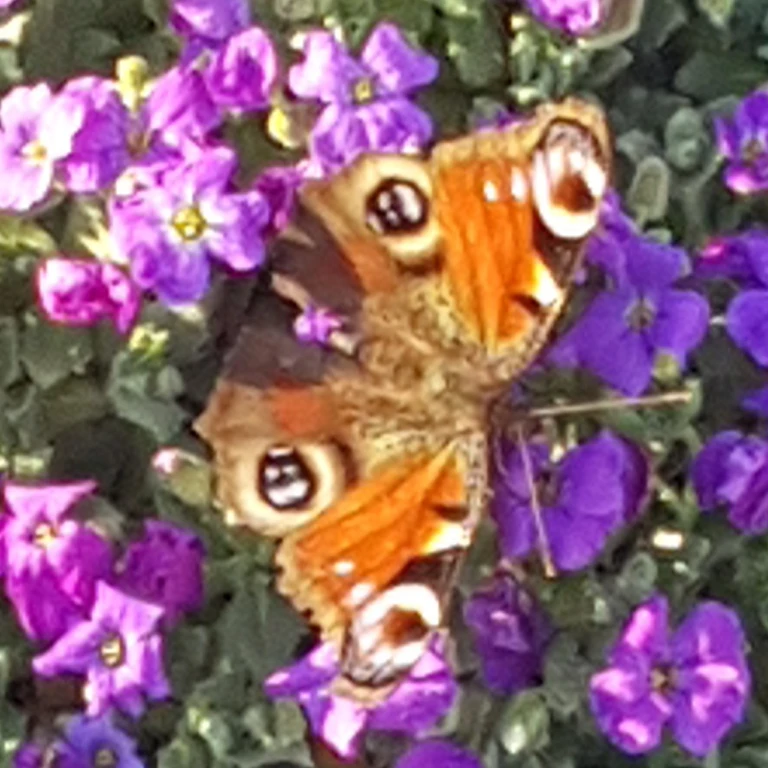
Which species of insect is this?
Aglais io
